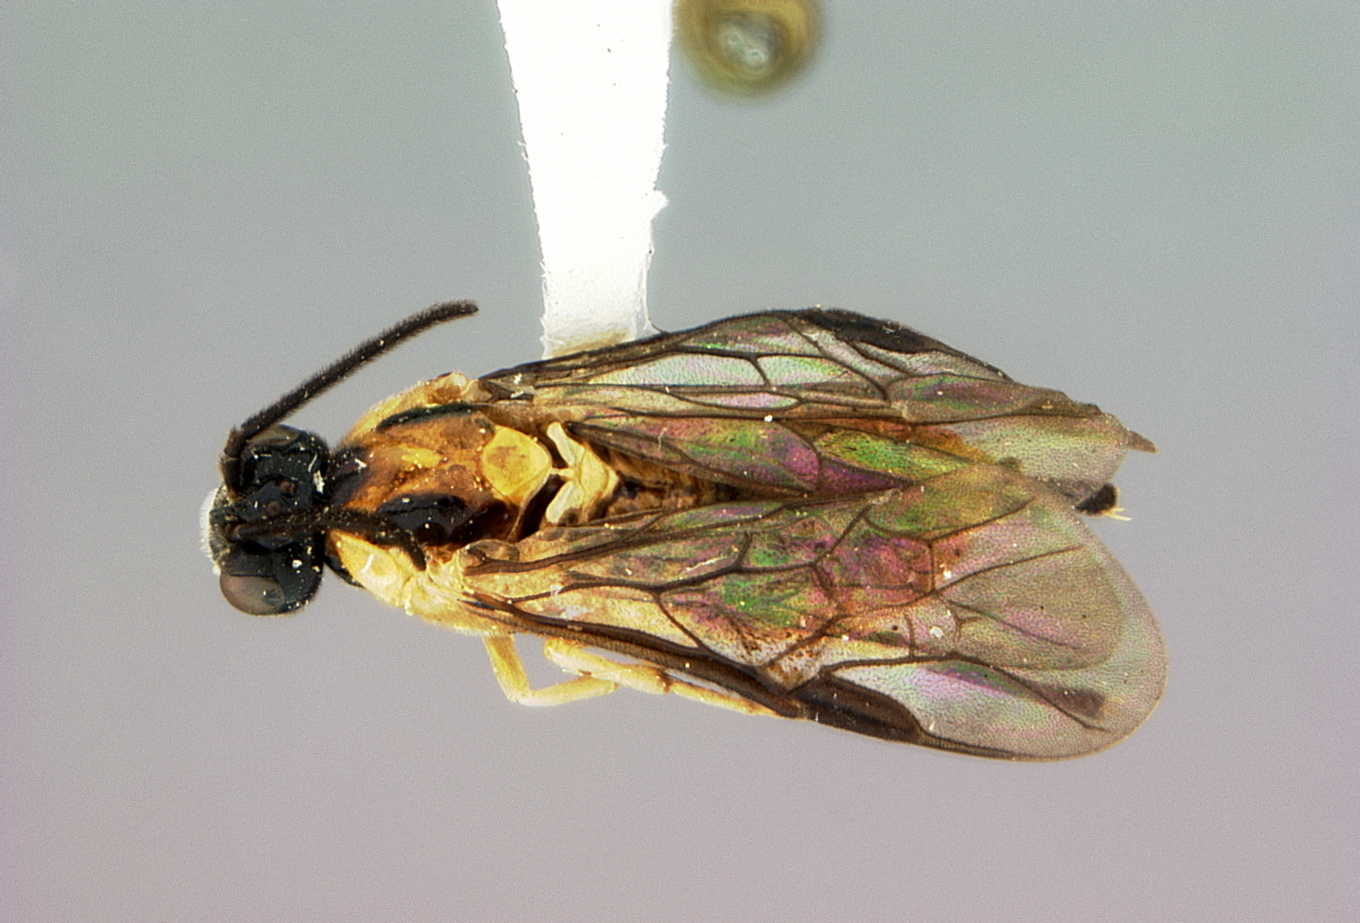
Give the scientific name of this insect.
Sphacophilus nuntius
